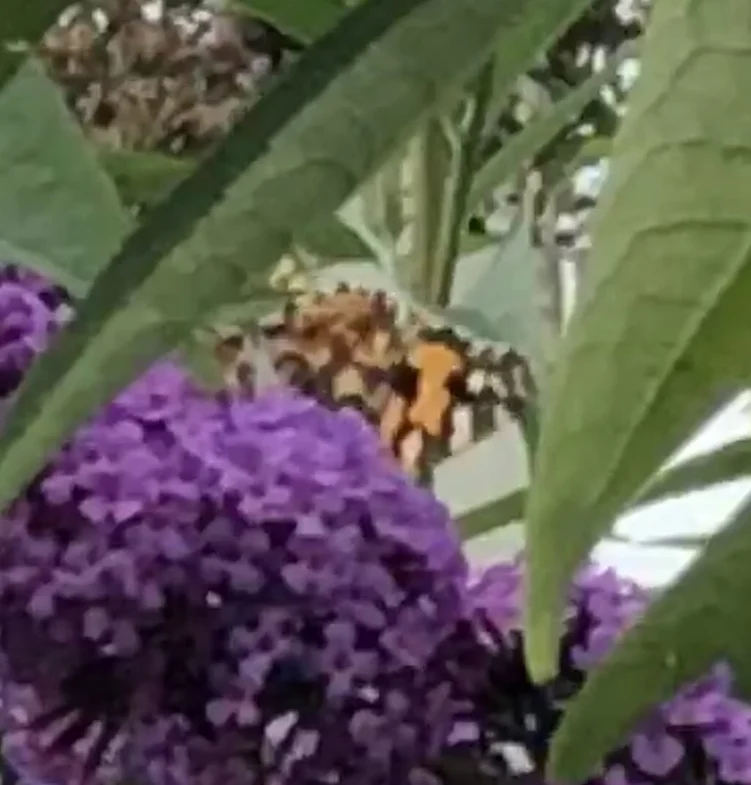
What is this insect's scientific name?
Vanessa cardui
